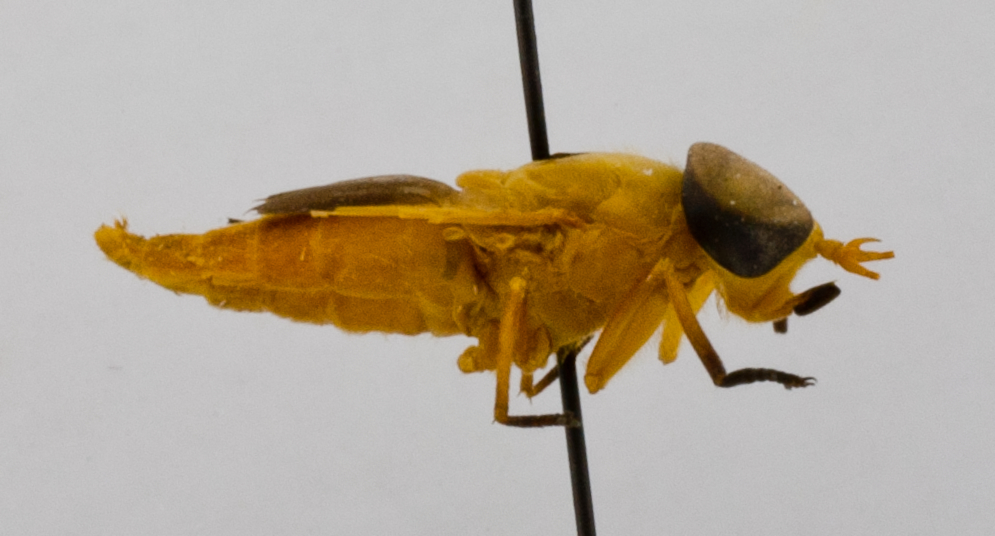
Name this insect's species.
Pilimas californicus (also Dichelacera beameri)
